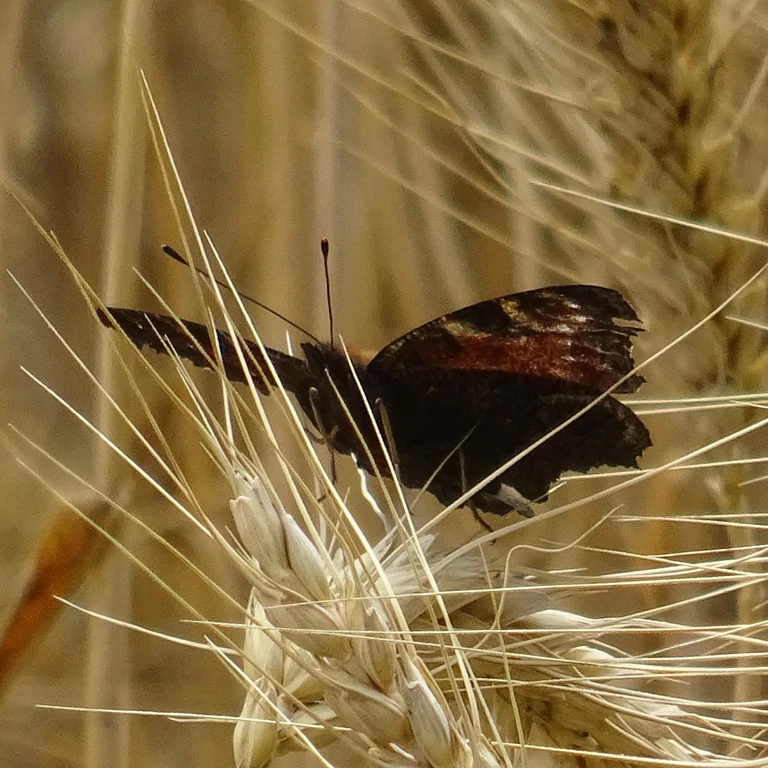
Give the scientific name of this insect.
Aglais io
